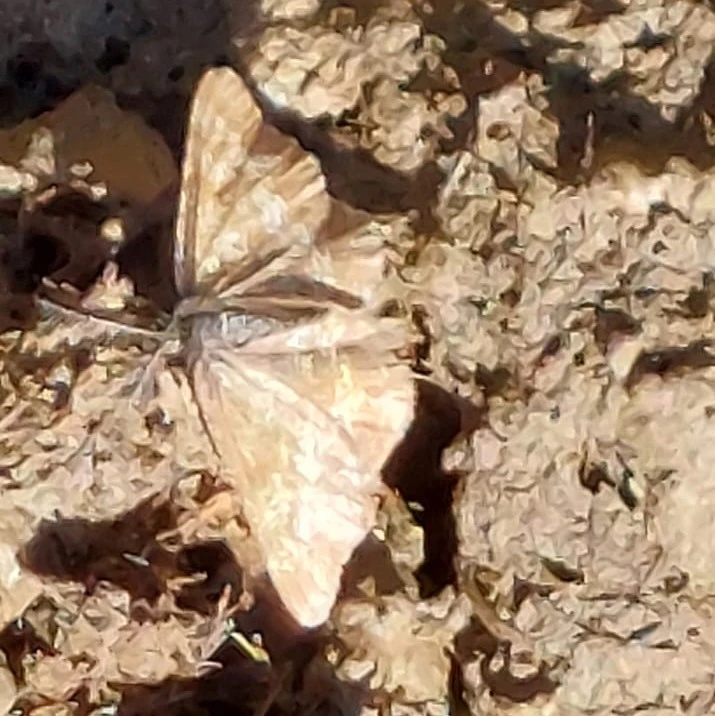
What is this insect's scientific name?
Ematurga atomaria
